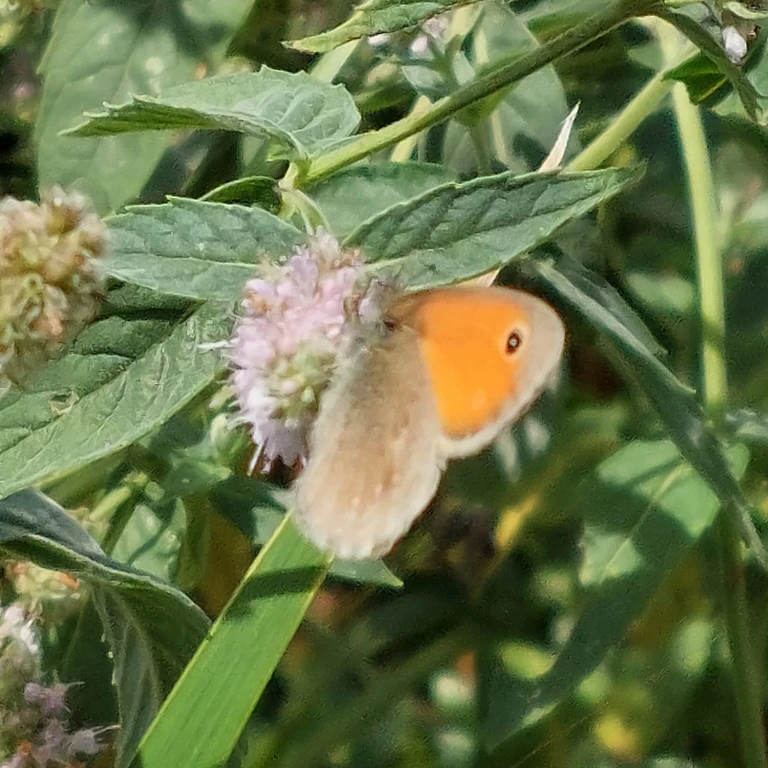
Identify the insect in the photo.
Coenonympha pamphilus
